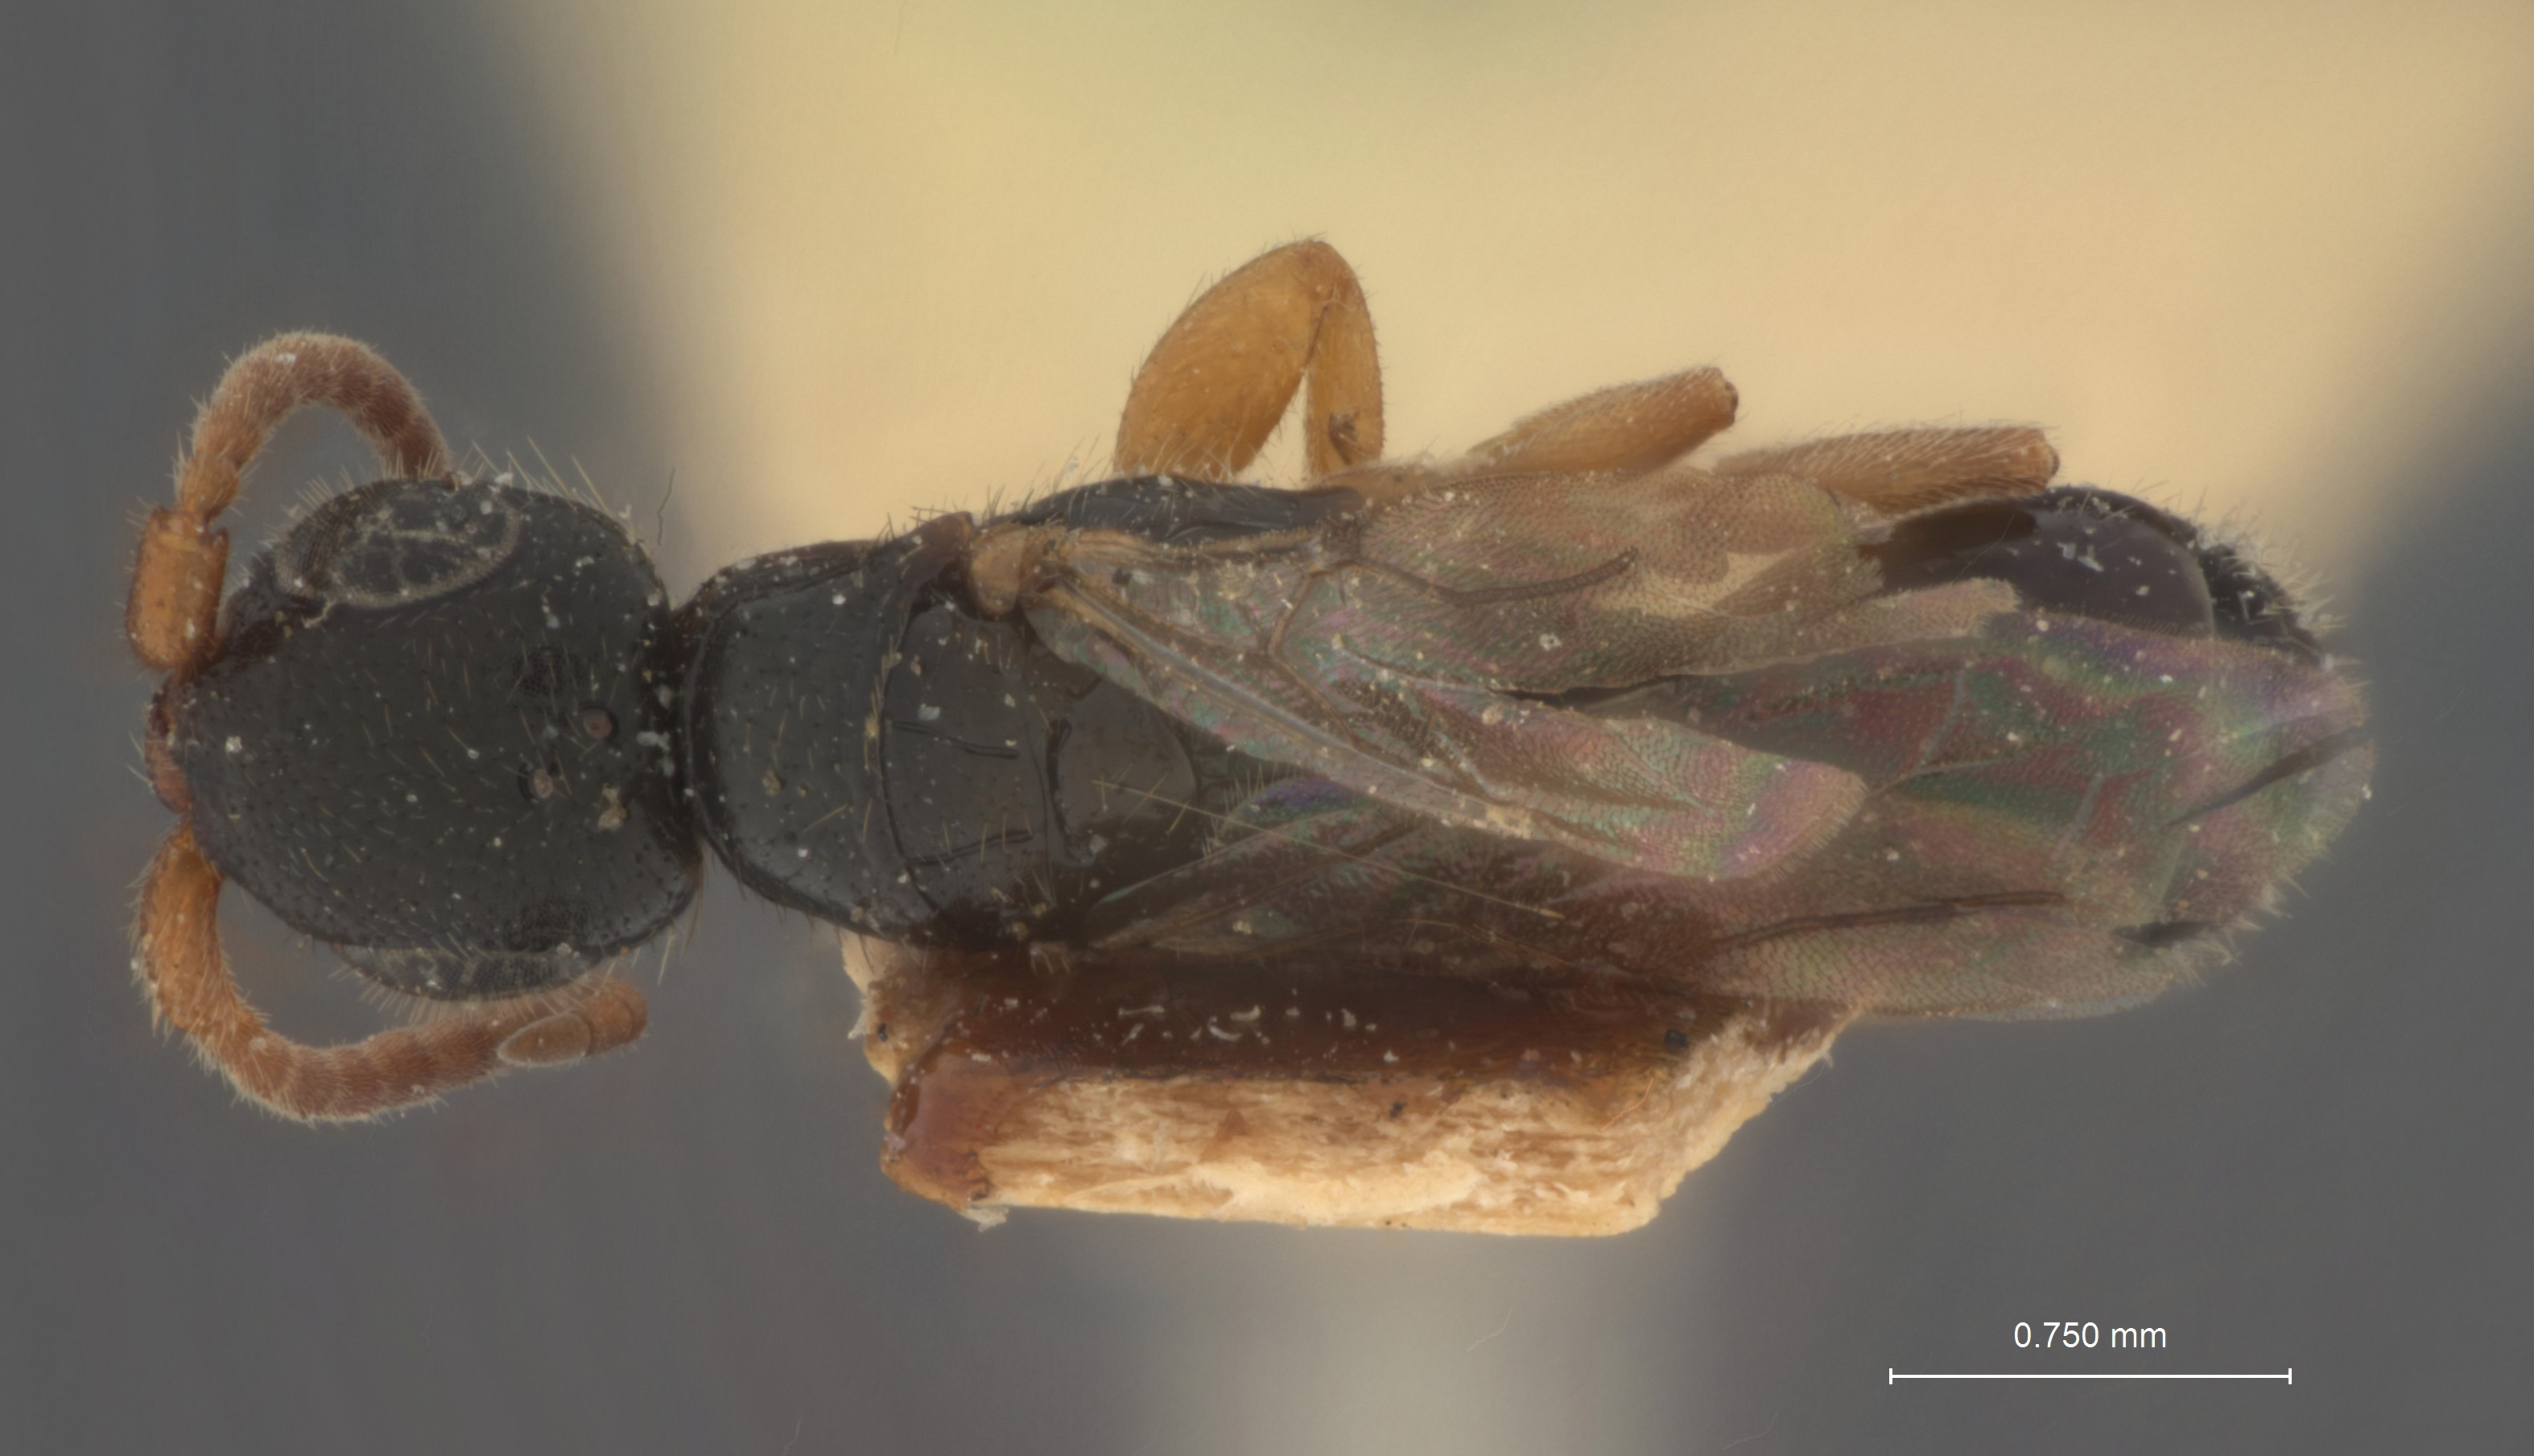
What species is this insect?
Anisepyris pulchellus
